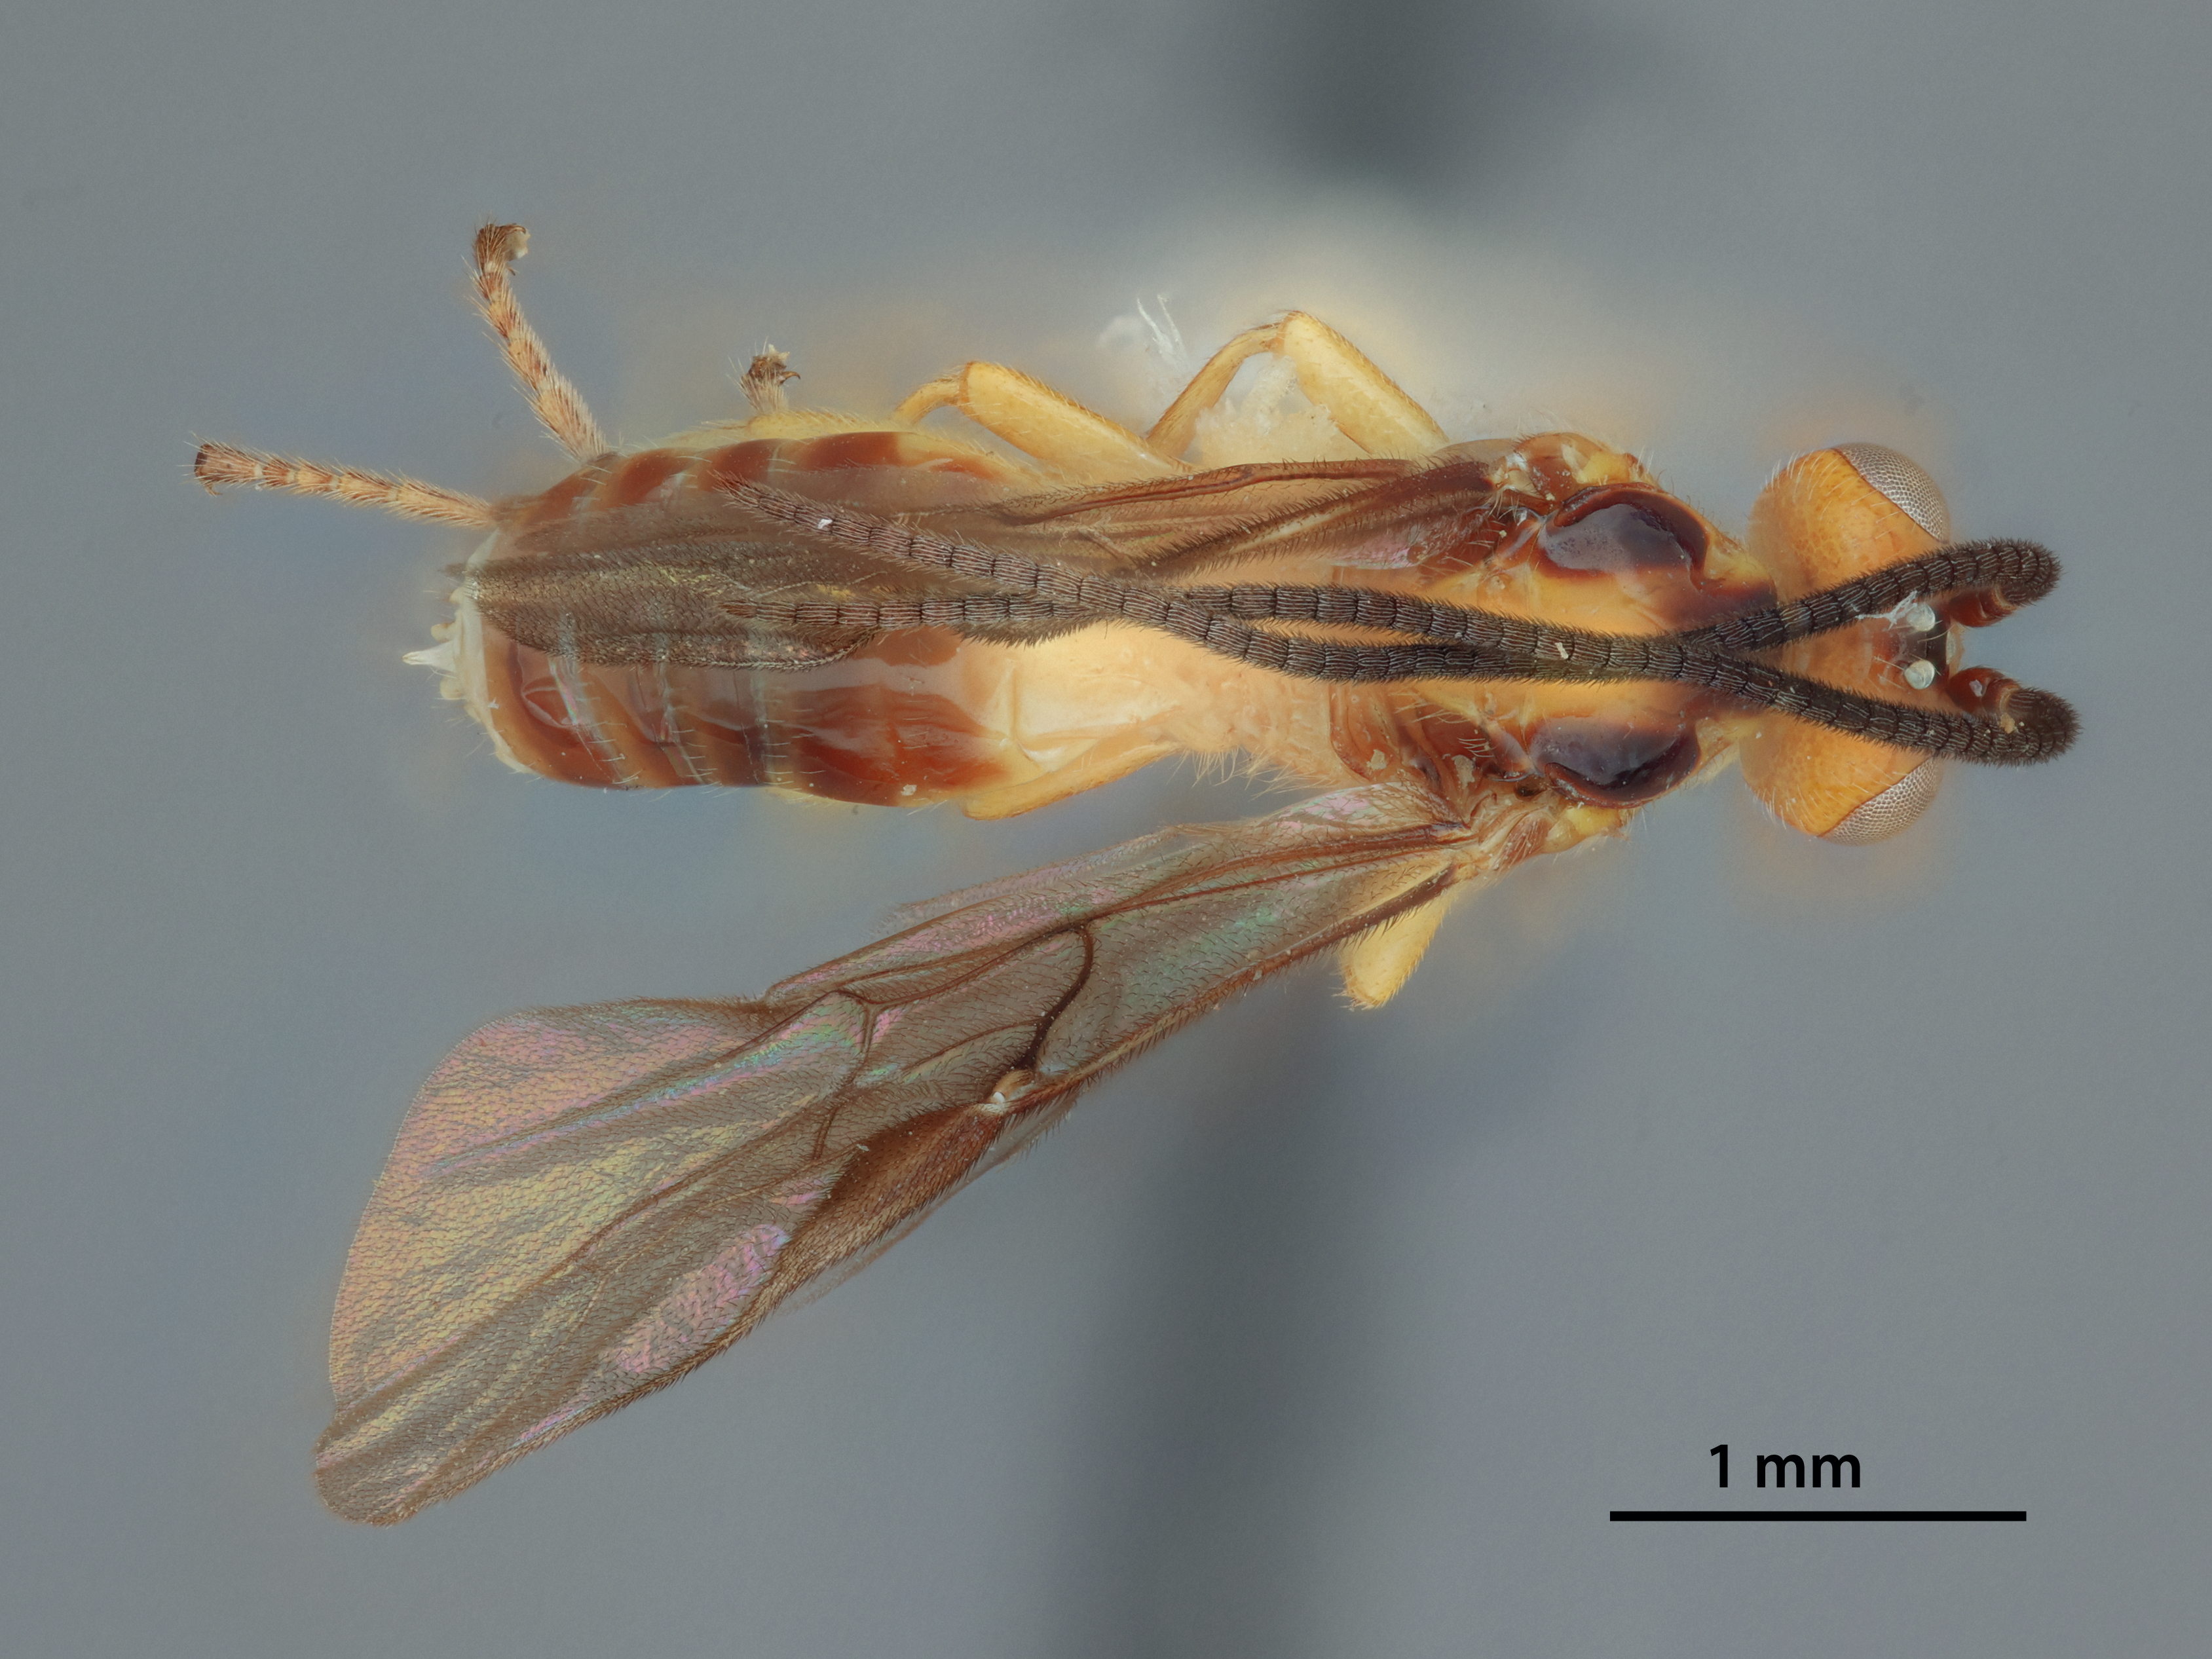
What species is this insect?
Opius mombinpraeoptantis
